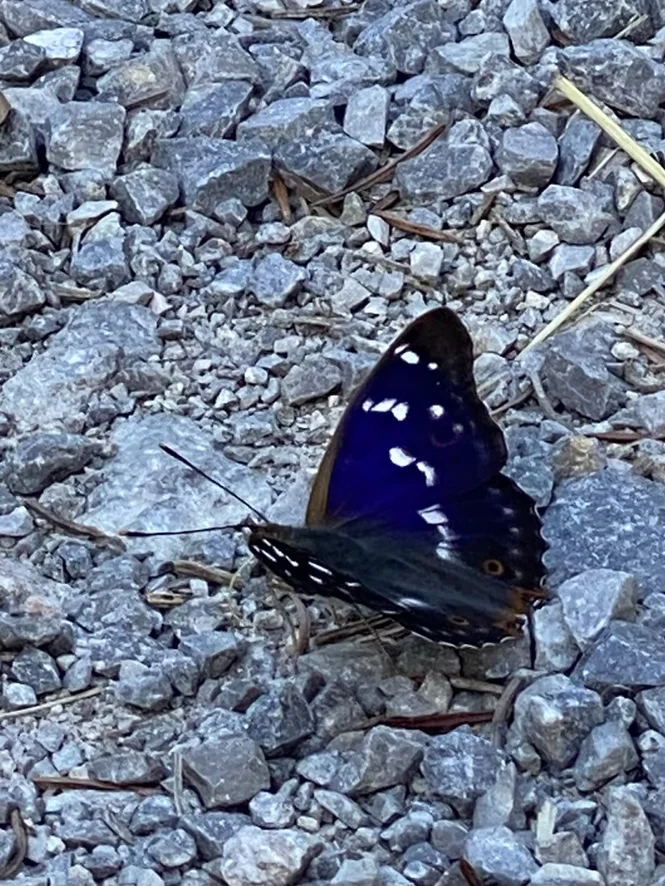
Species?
Apatura ilia
